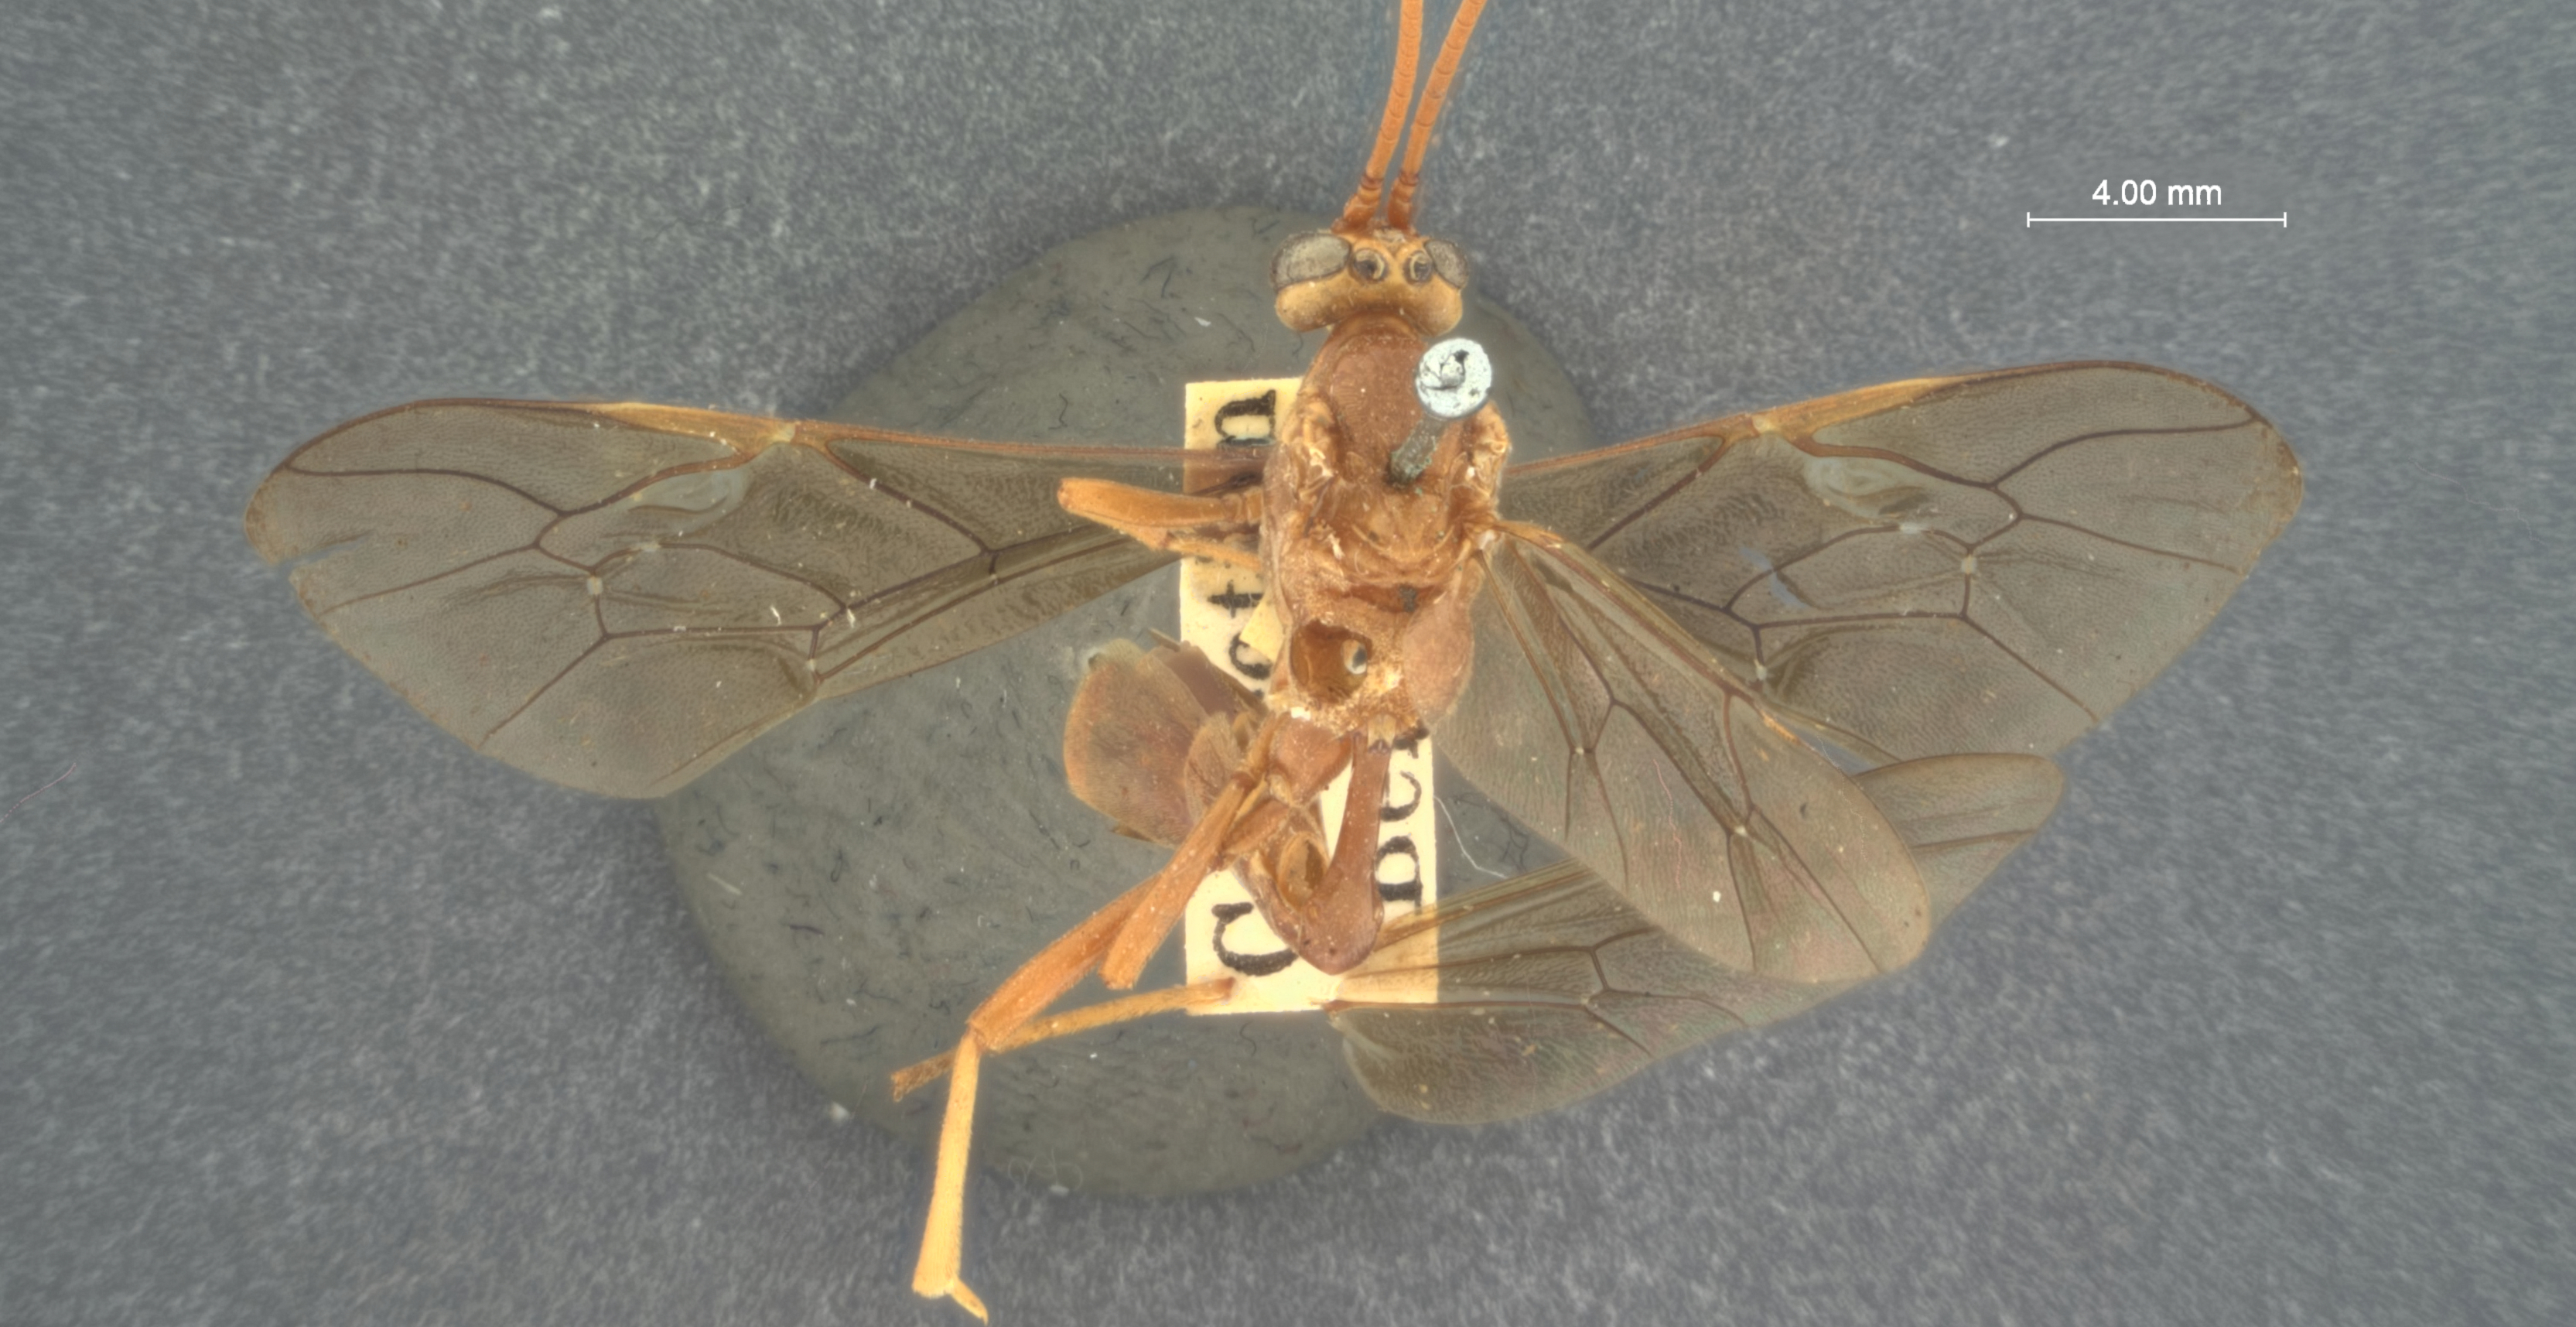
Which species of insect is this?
Thyreodon texanus
